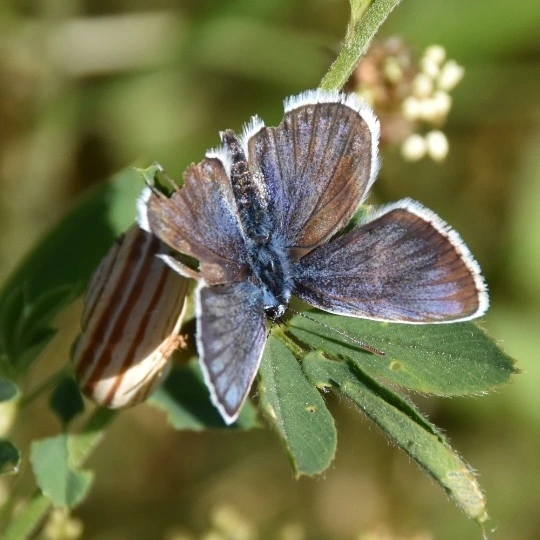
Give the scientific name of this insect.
Plebejus argus
